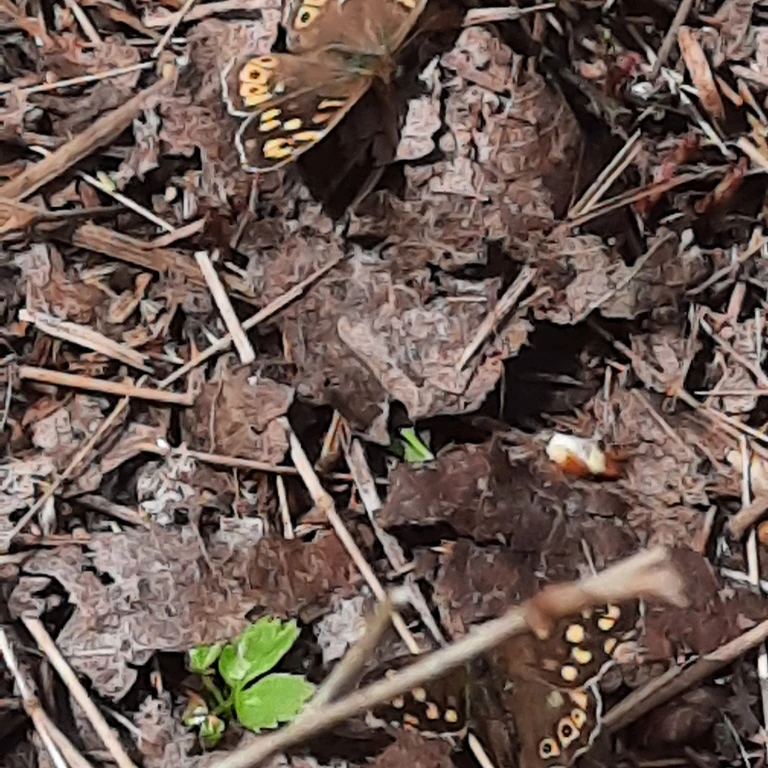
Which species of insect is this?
Pararge aegeria
